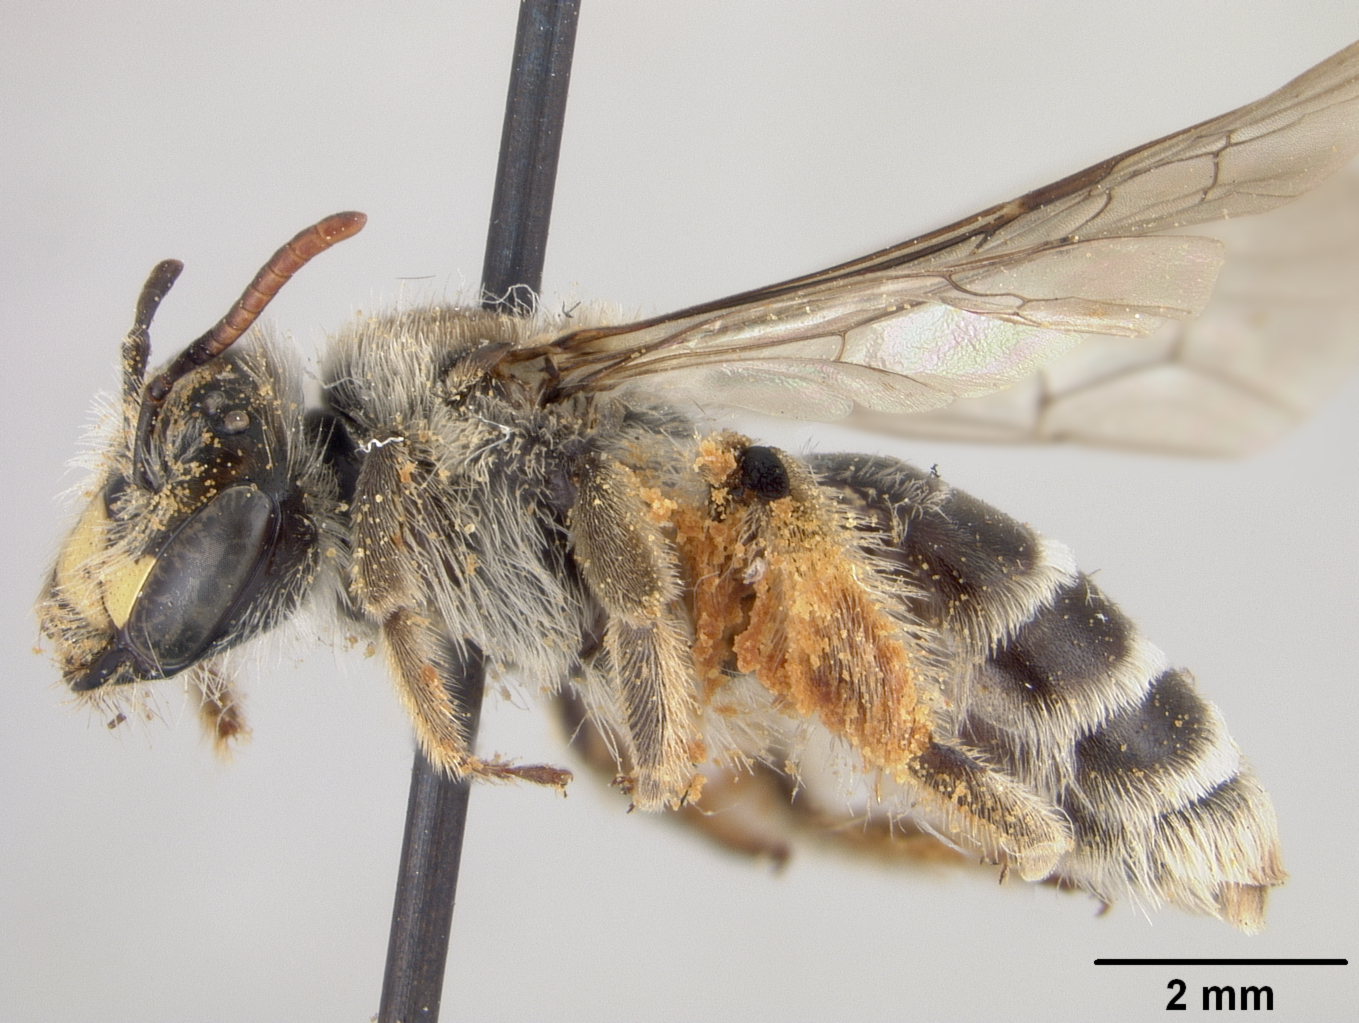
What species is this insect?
Andrena sculleni
